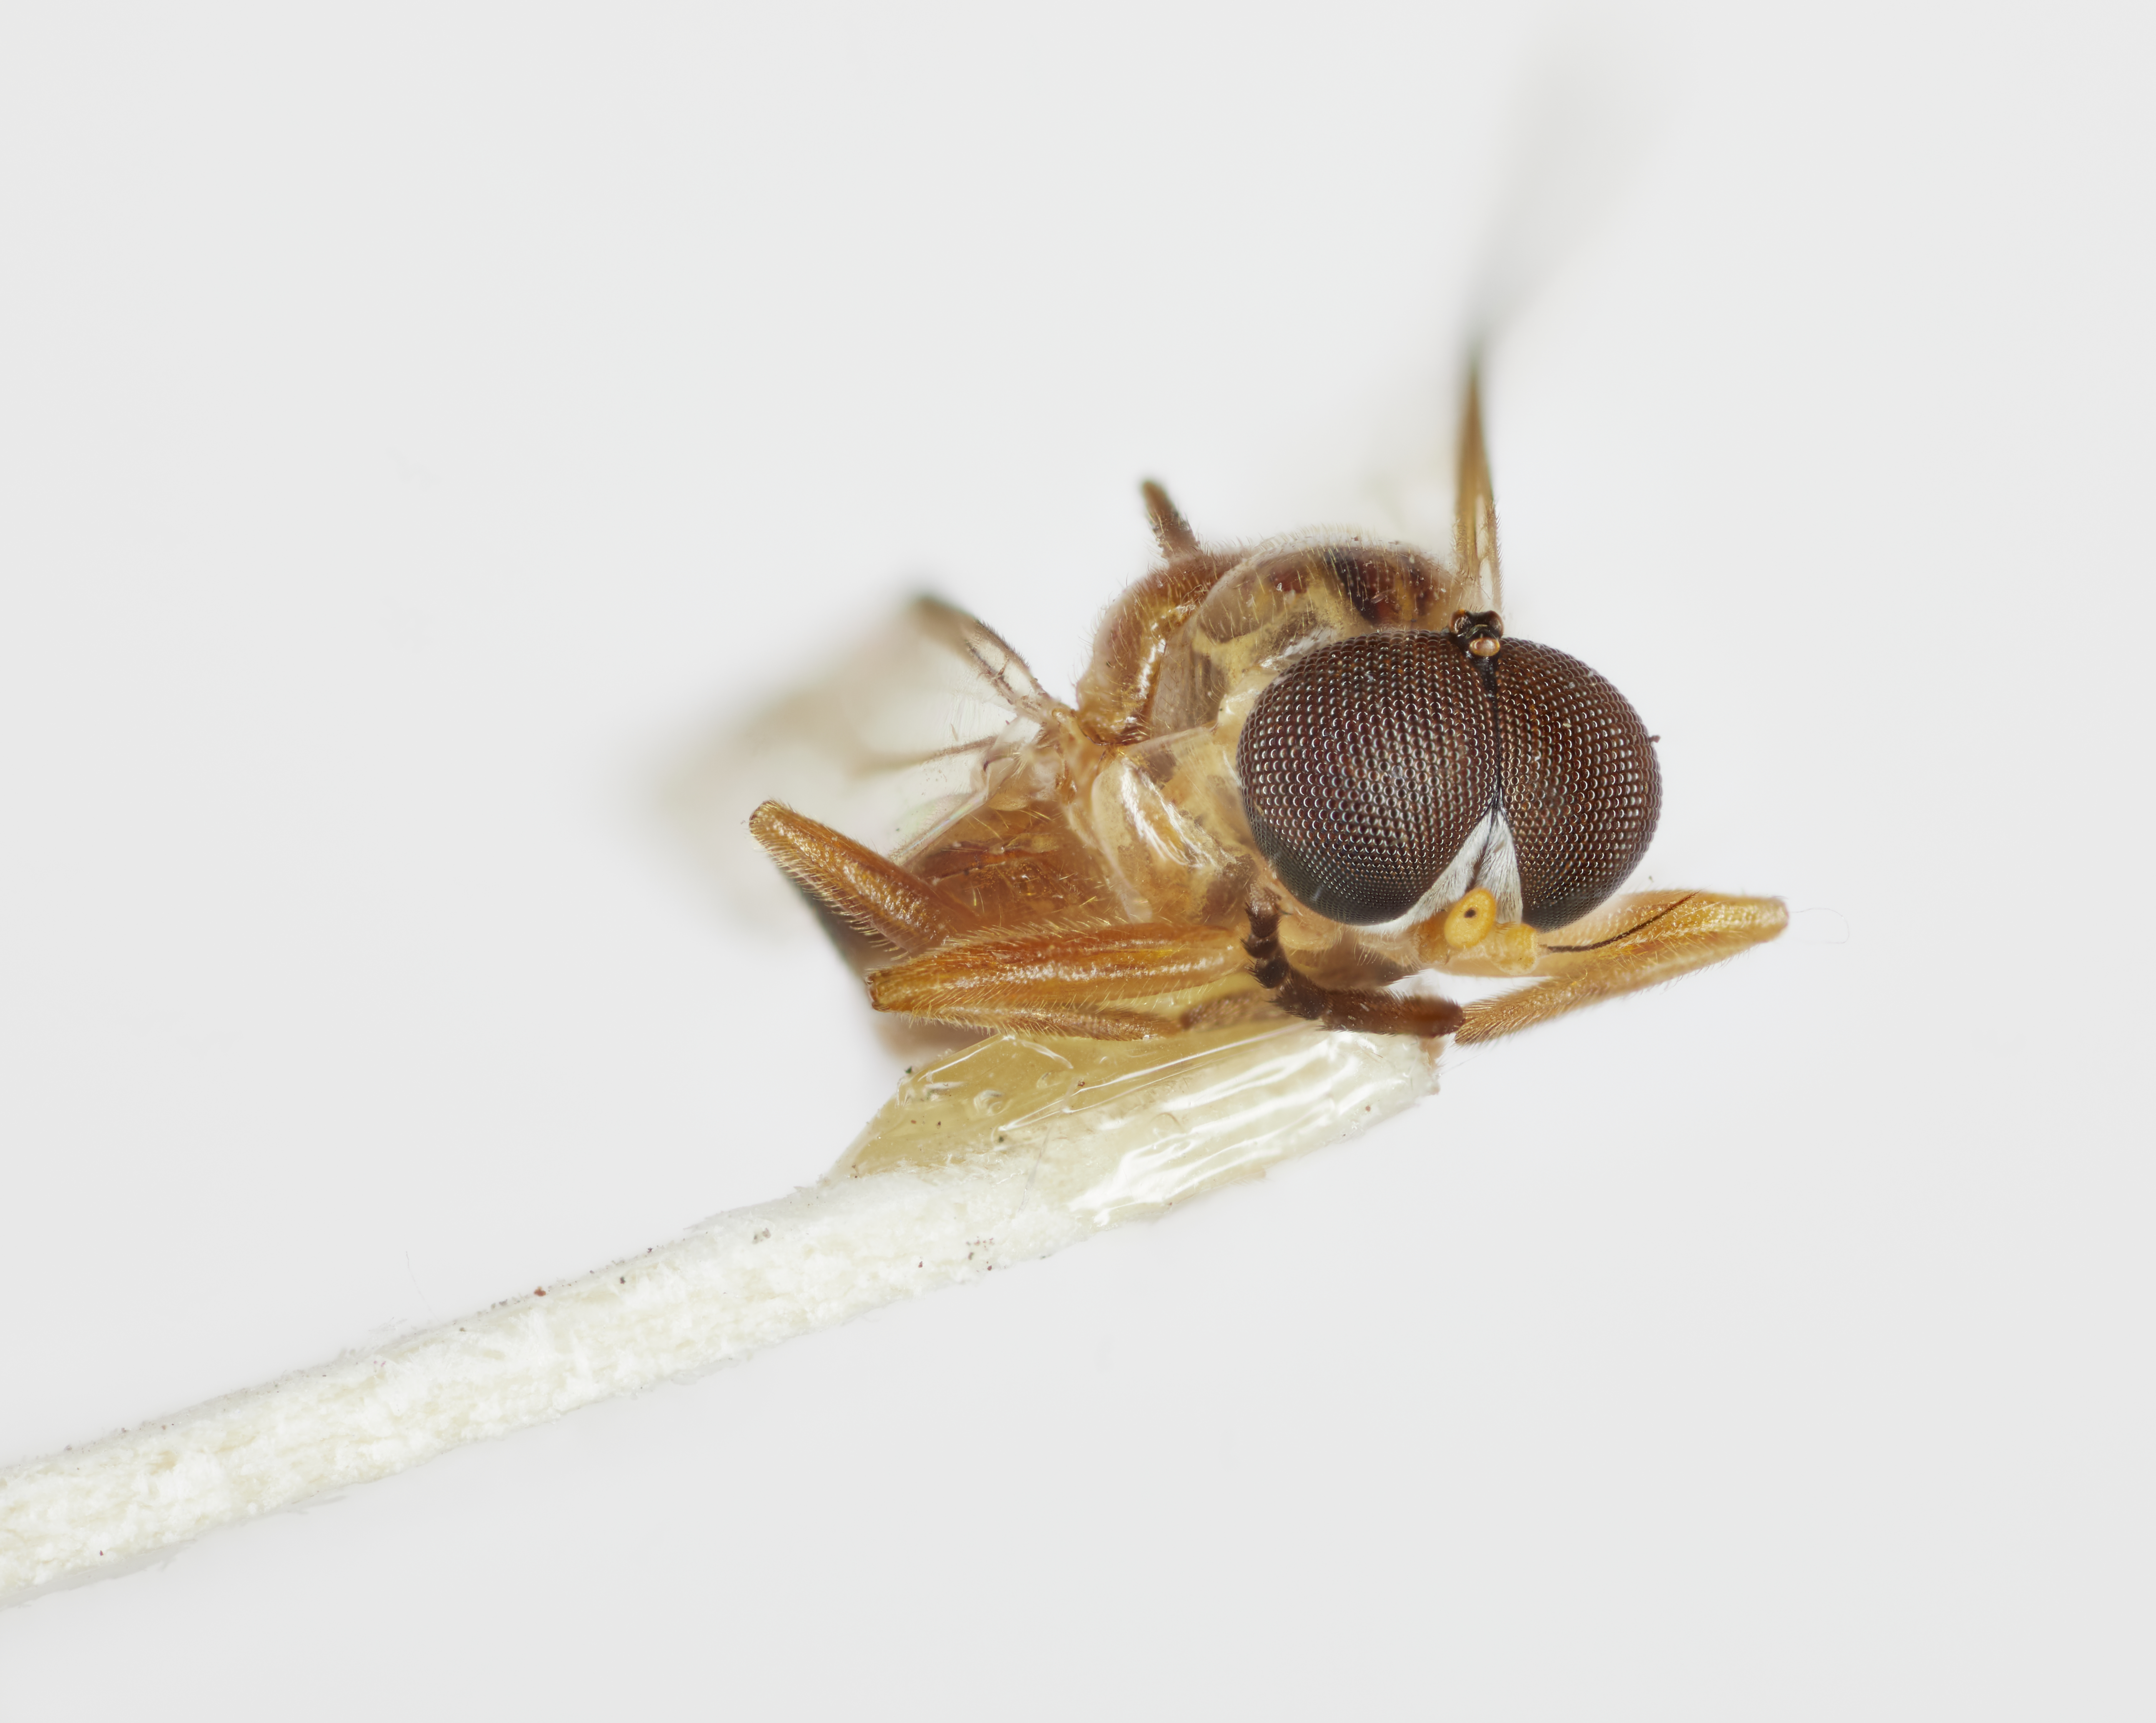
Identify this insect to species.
Monacanthomyia becki
